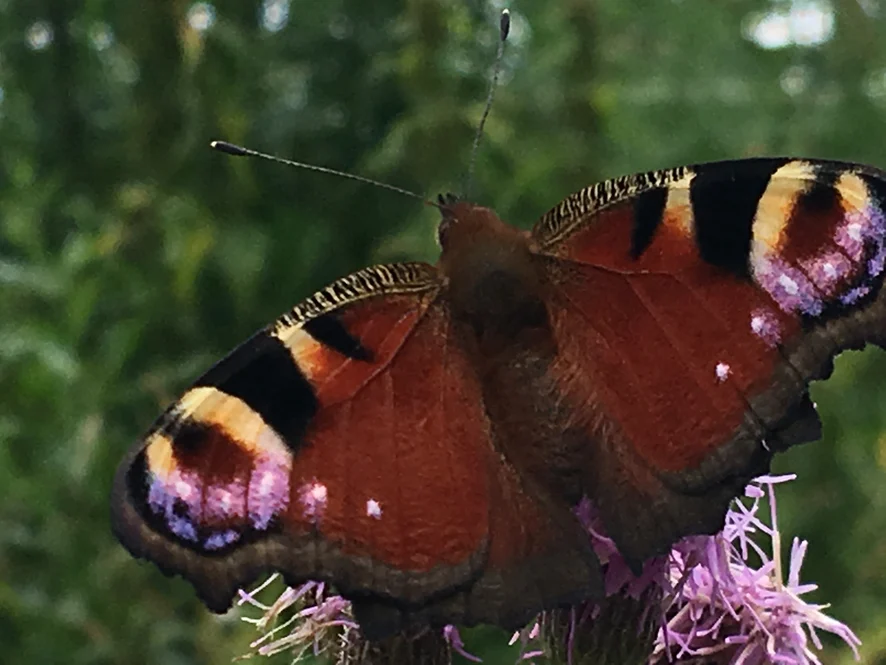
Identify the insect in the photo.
Aglais io
